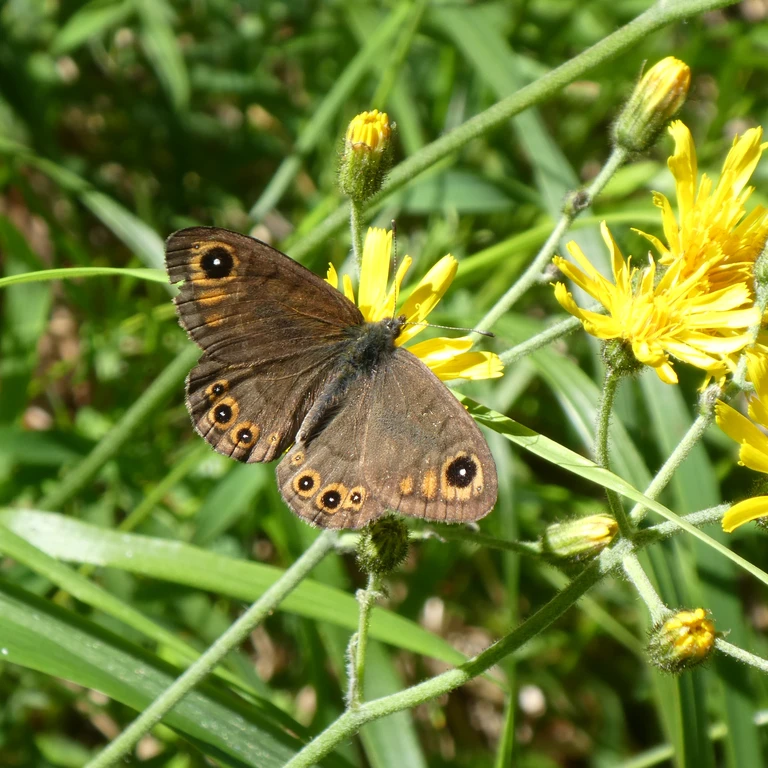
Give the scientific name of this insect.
Lasiommata petropolitana (also Pararge petropolitana)
